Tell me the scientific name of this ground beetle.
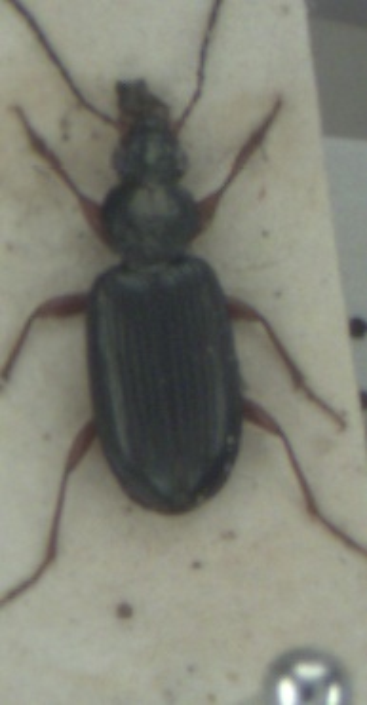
Bembidion decorum
